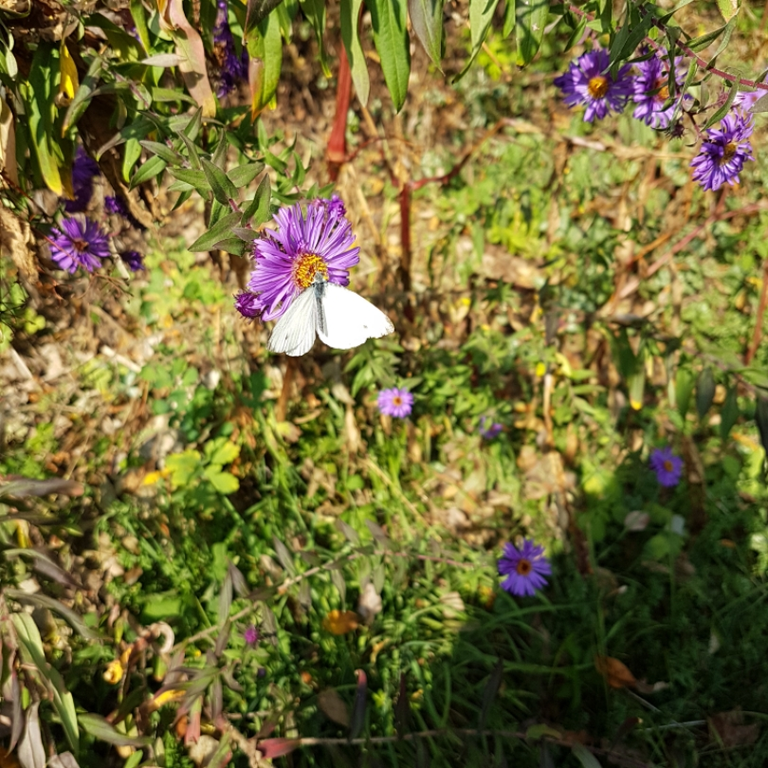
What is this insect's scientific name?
Pieris rapae
